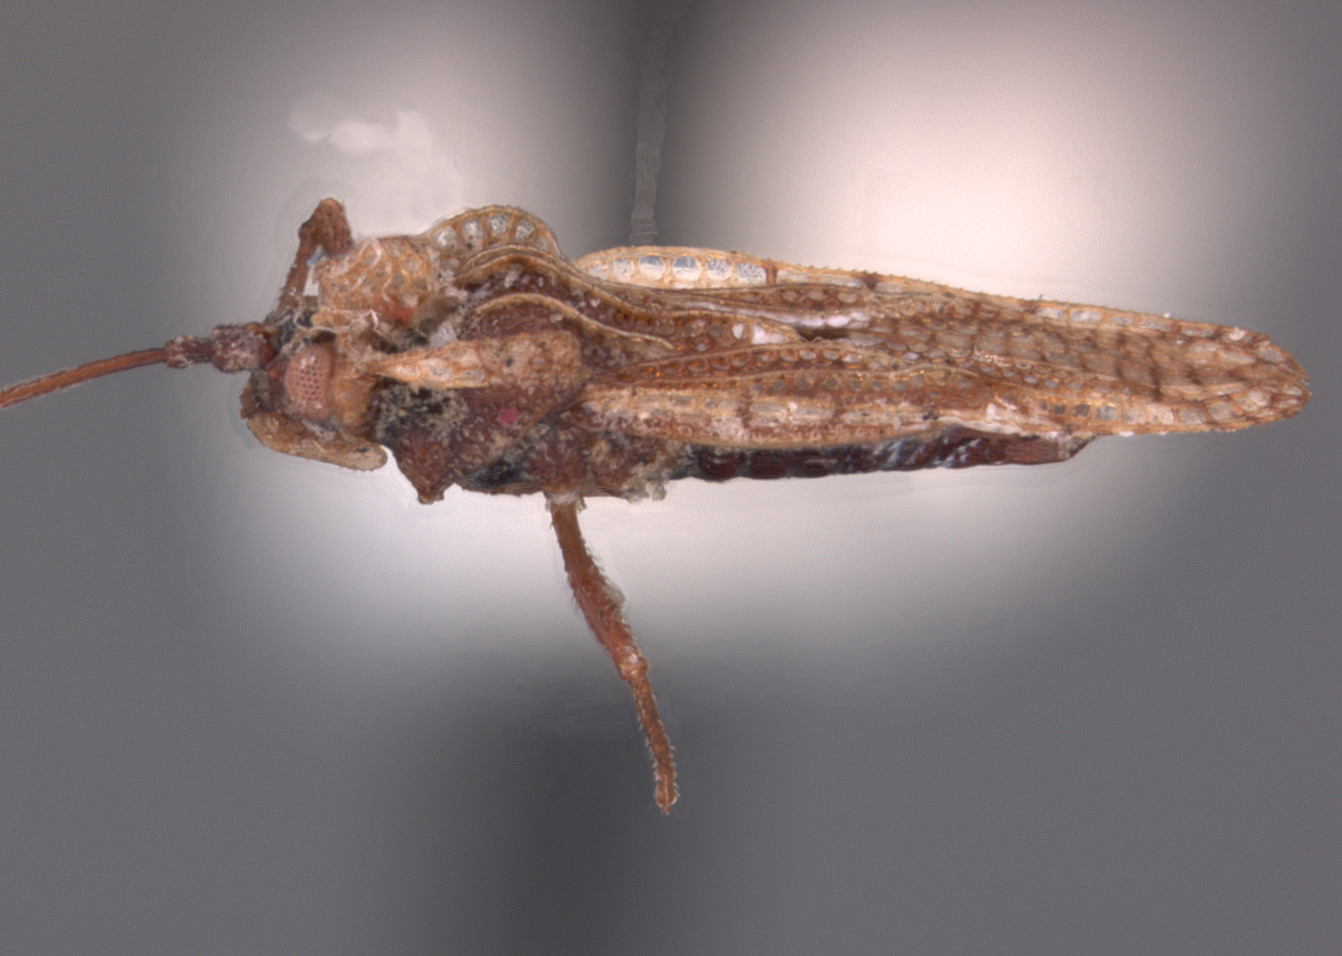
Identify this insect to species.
Leptopharsa digitalis
